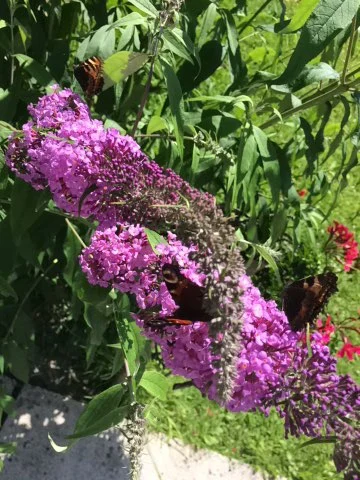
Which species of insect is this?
Aglais io
